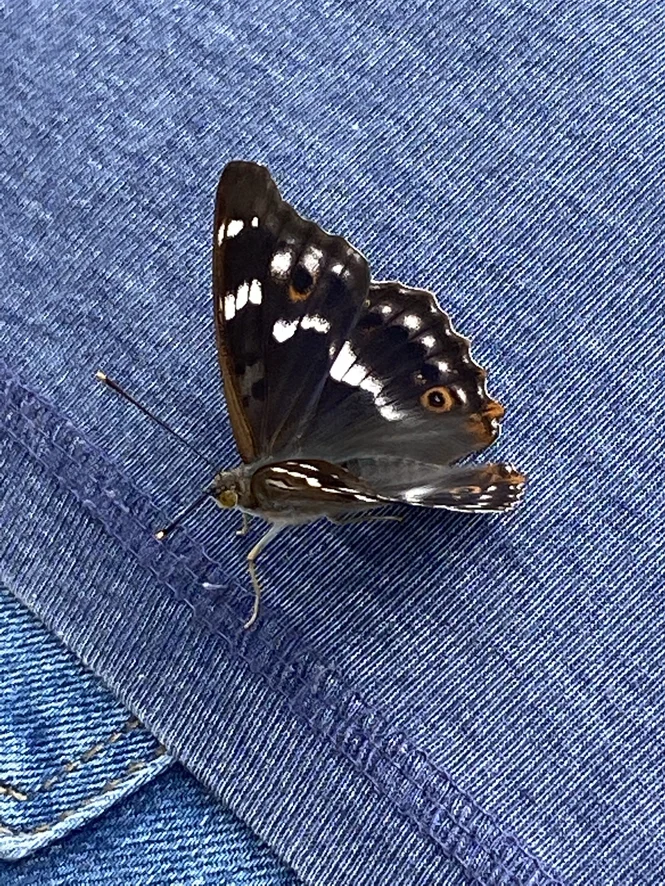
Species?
Apatura ilia
